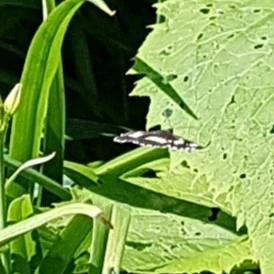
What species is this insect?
Neptis rivularis
